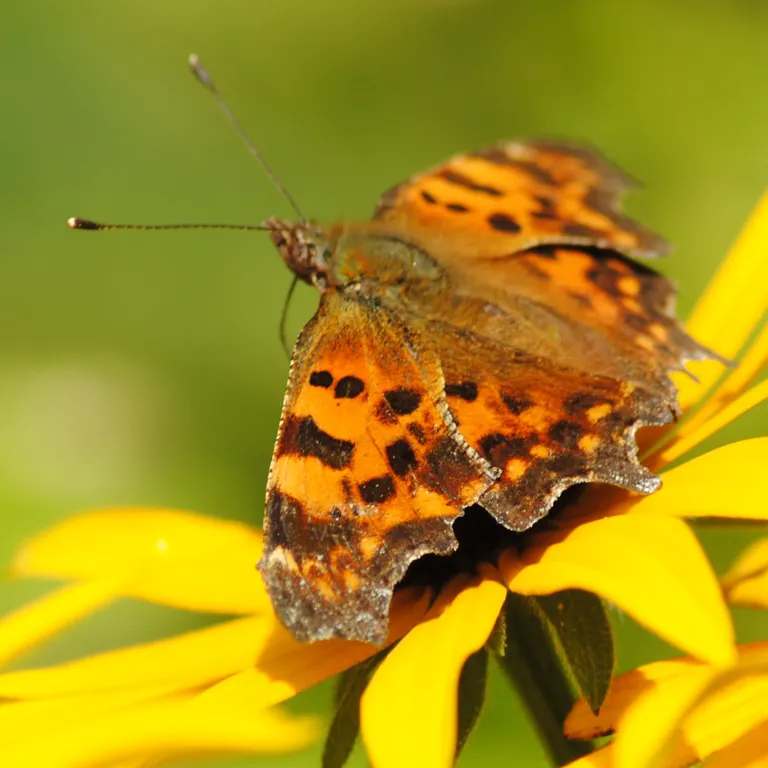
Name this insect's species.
Polygonia c-album
